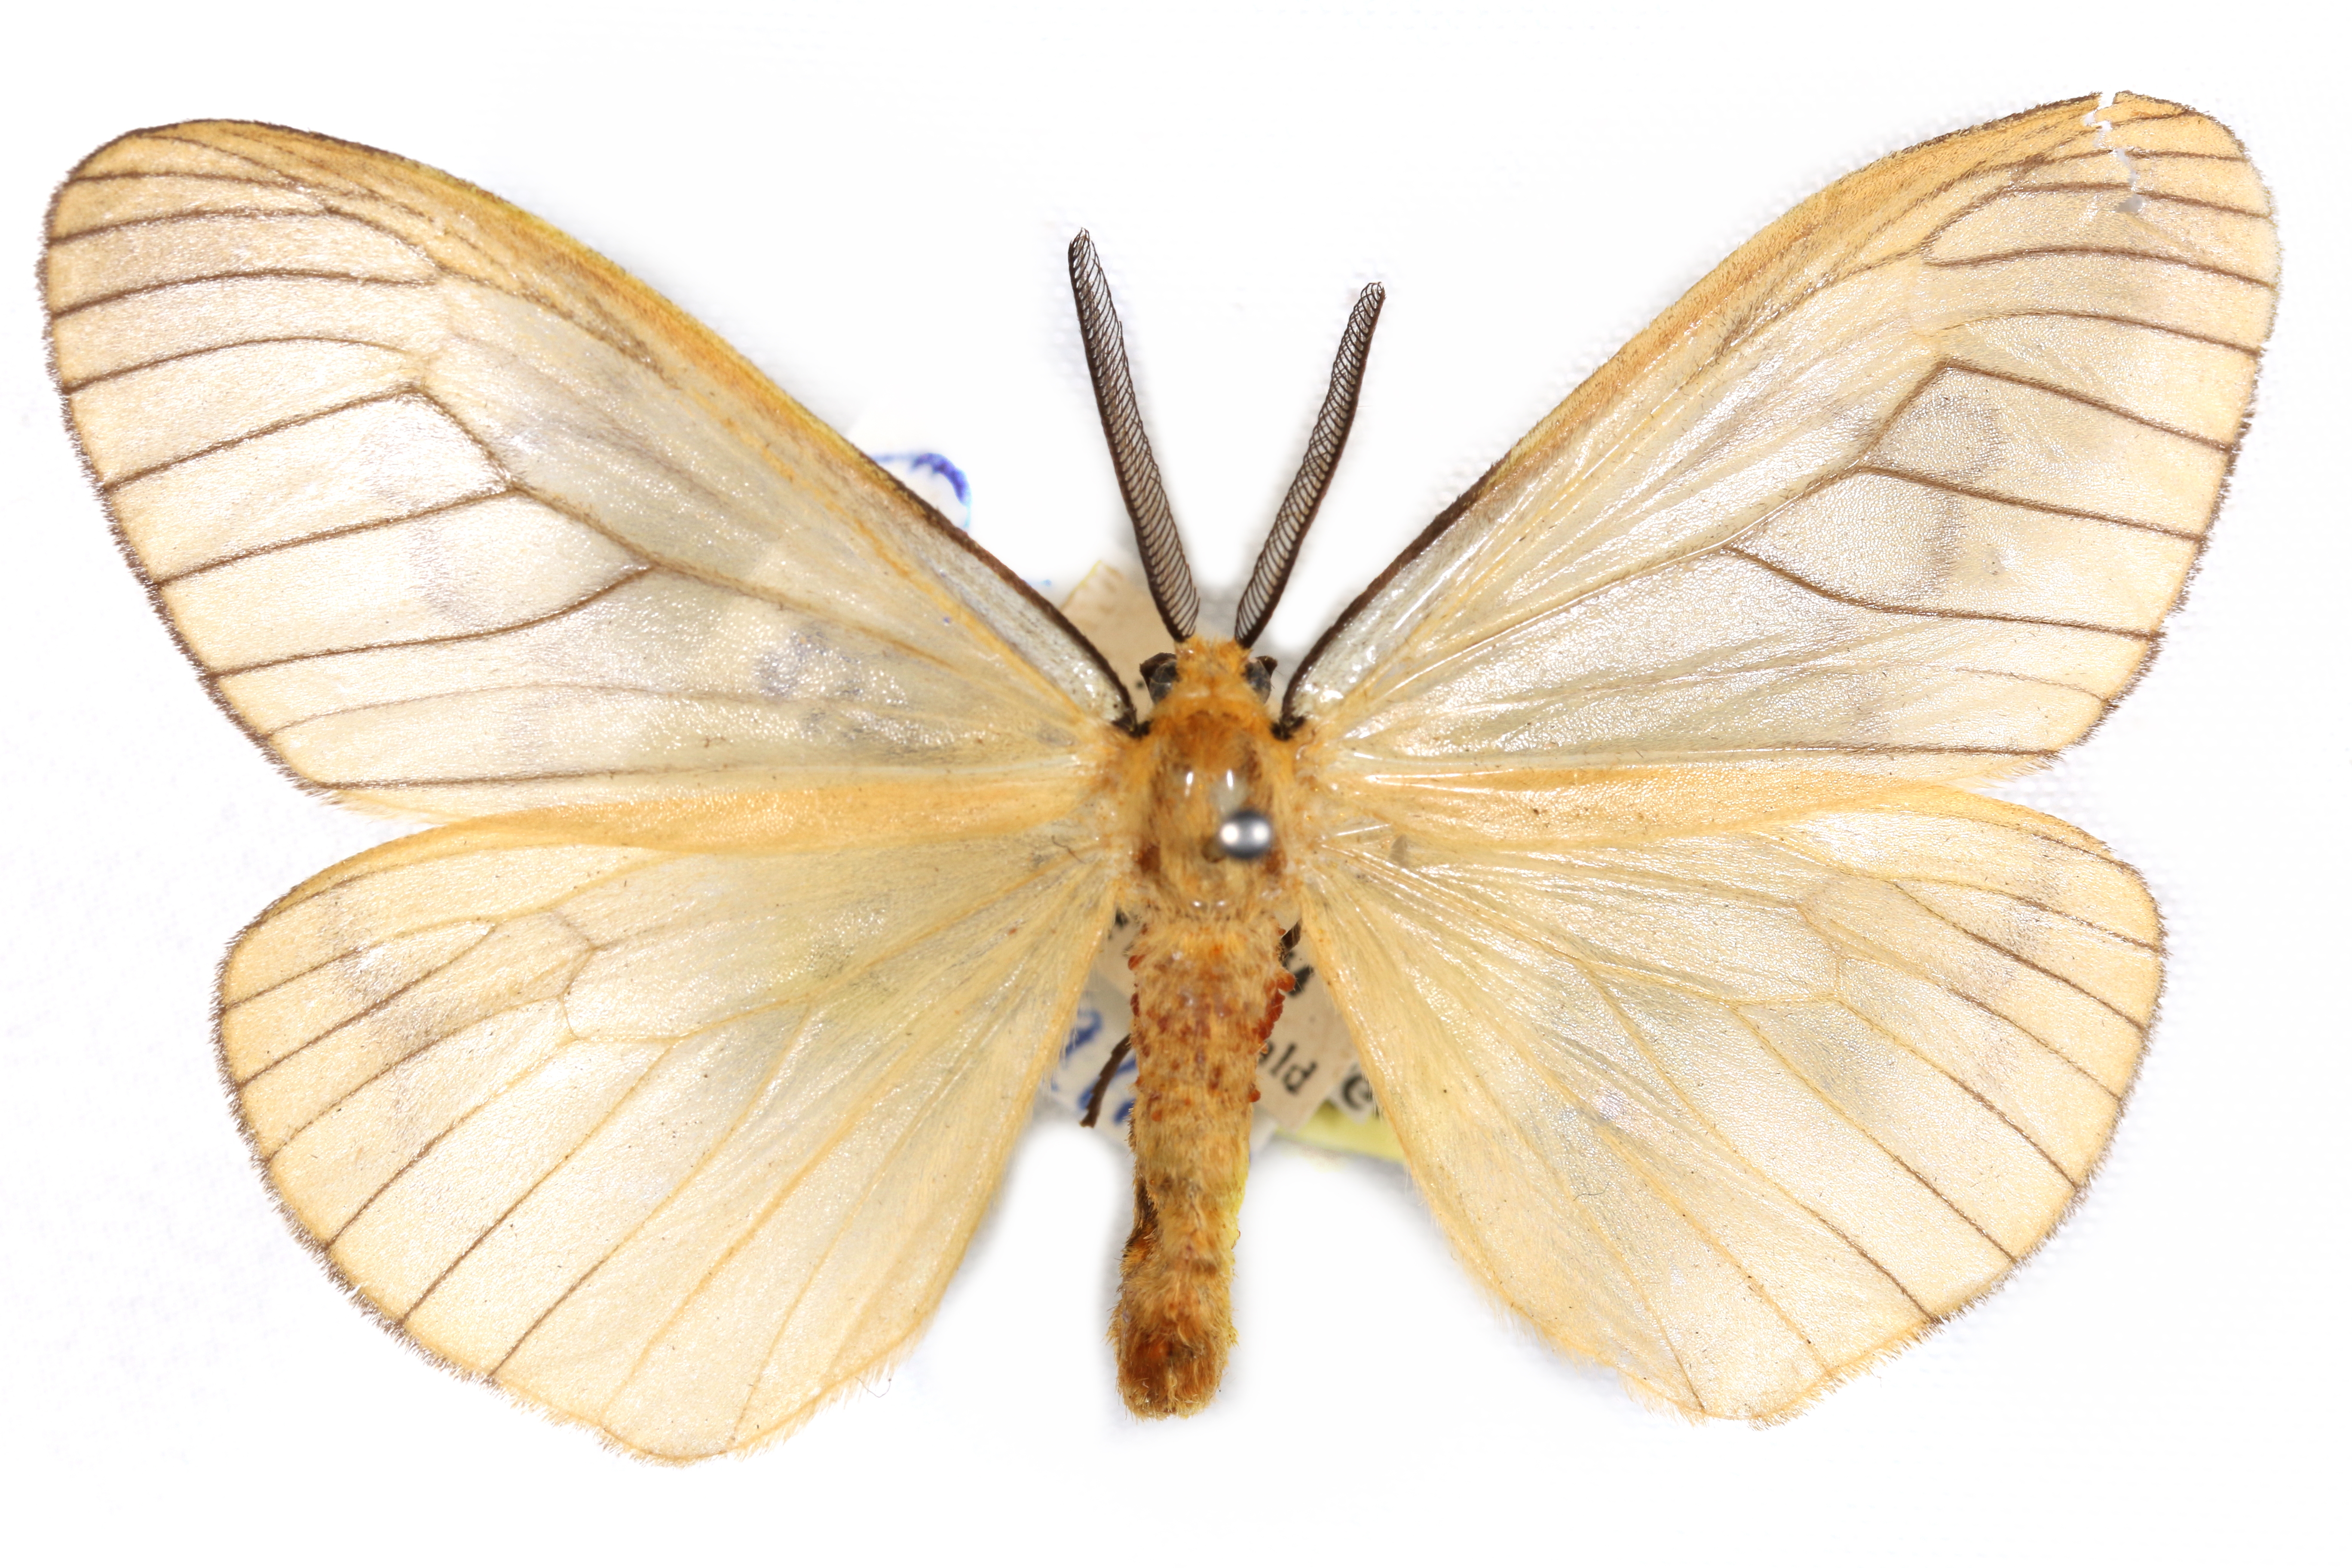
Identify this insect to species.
Ogoa simplex
